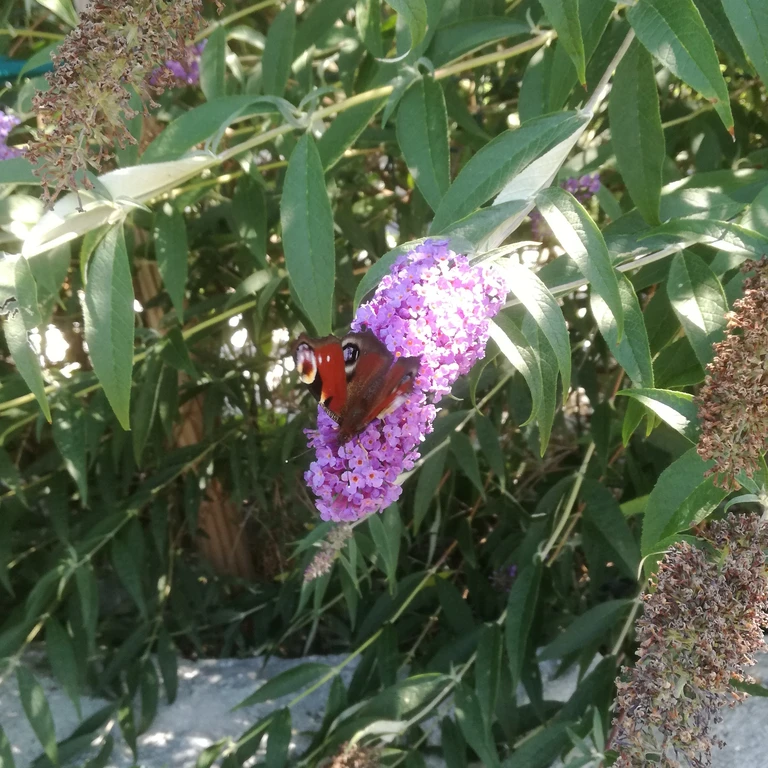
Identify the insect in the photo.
Aglais io
